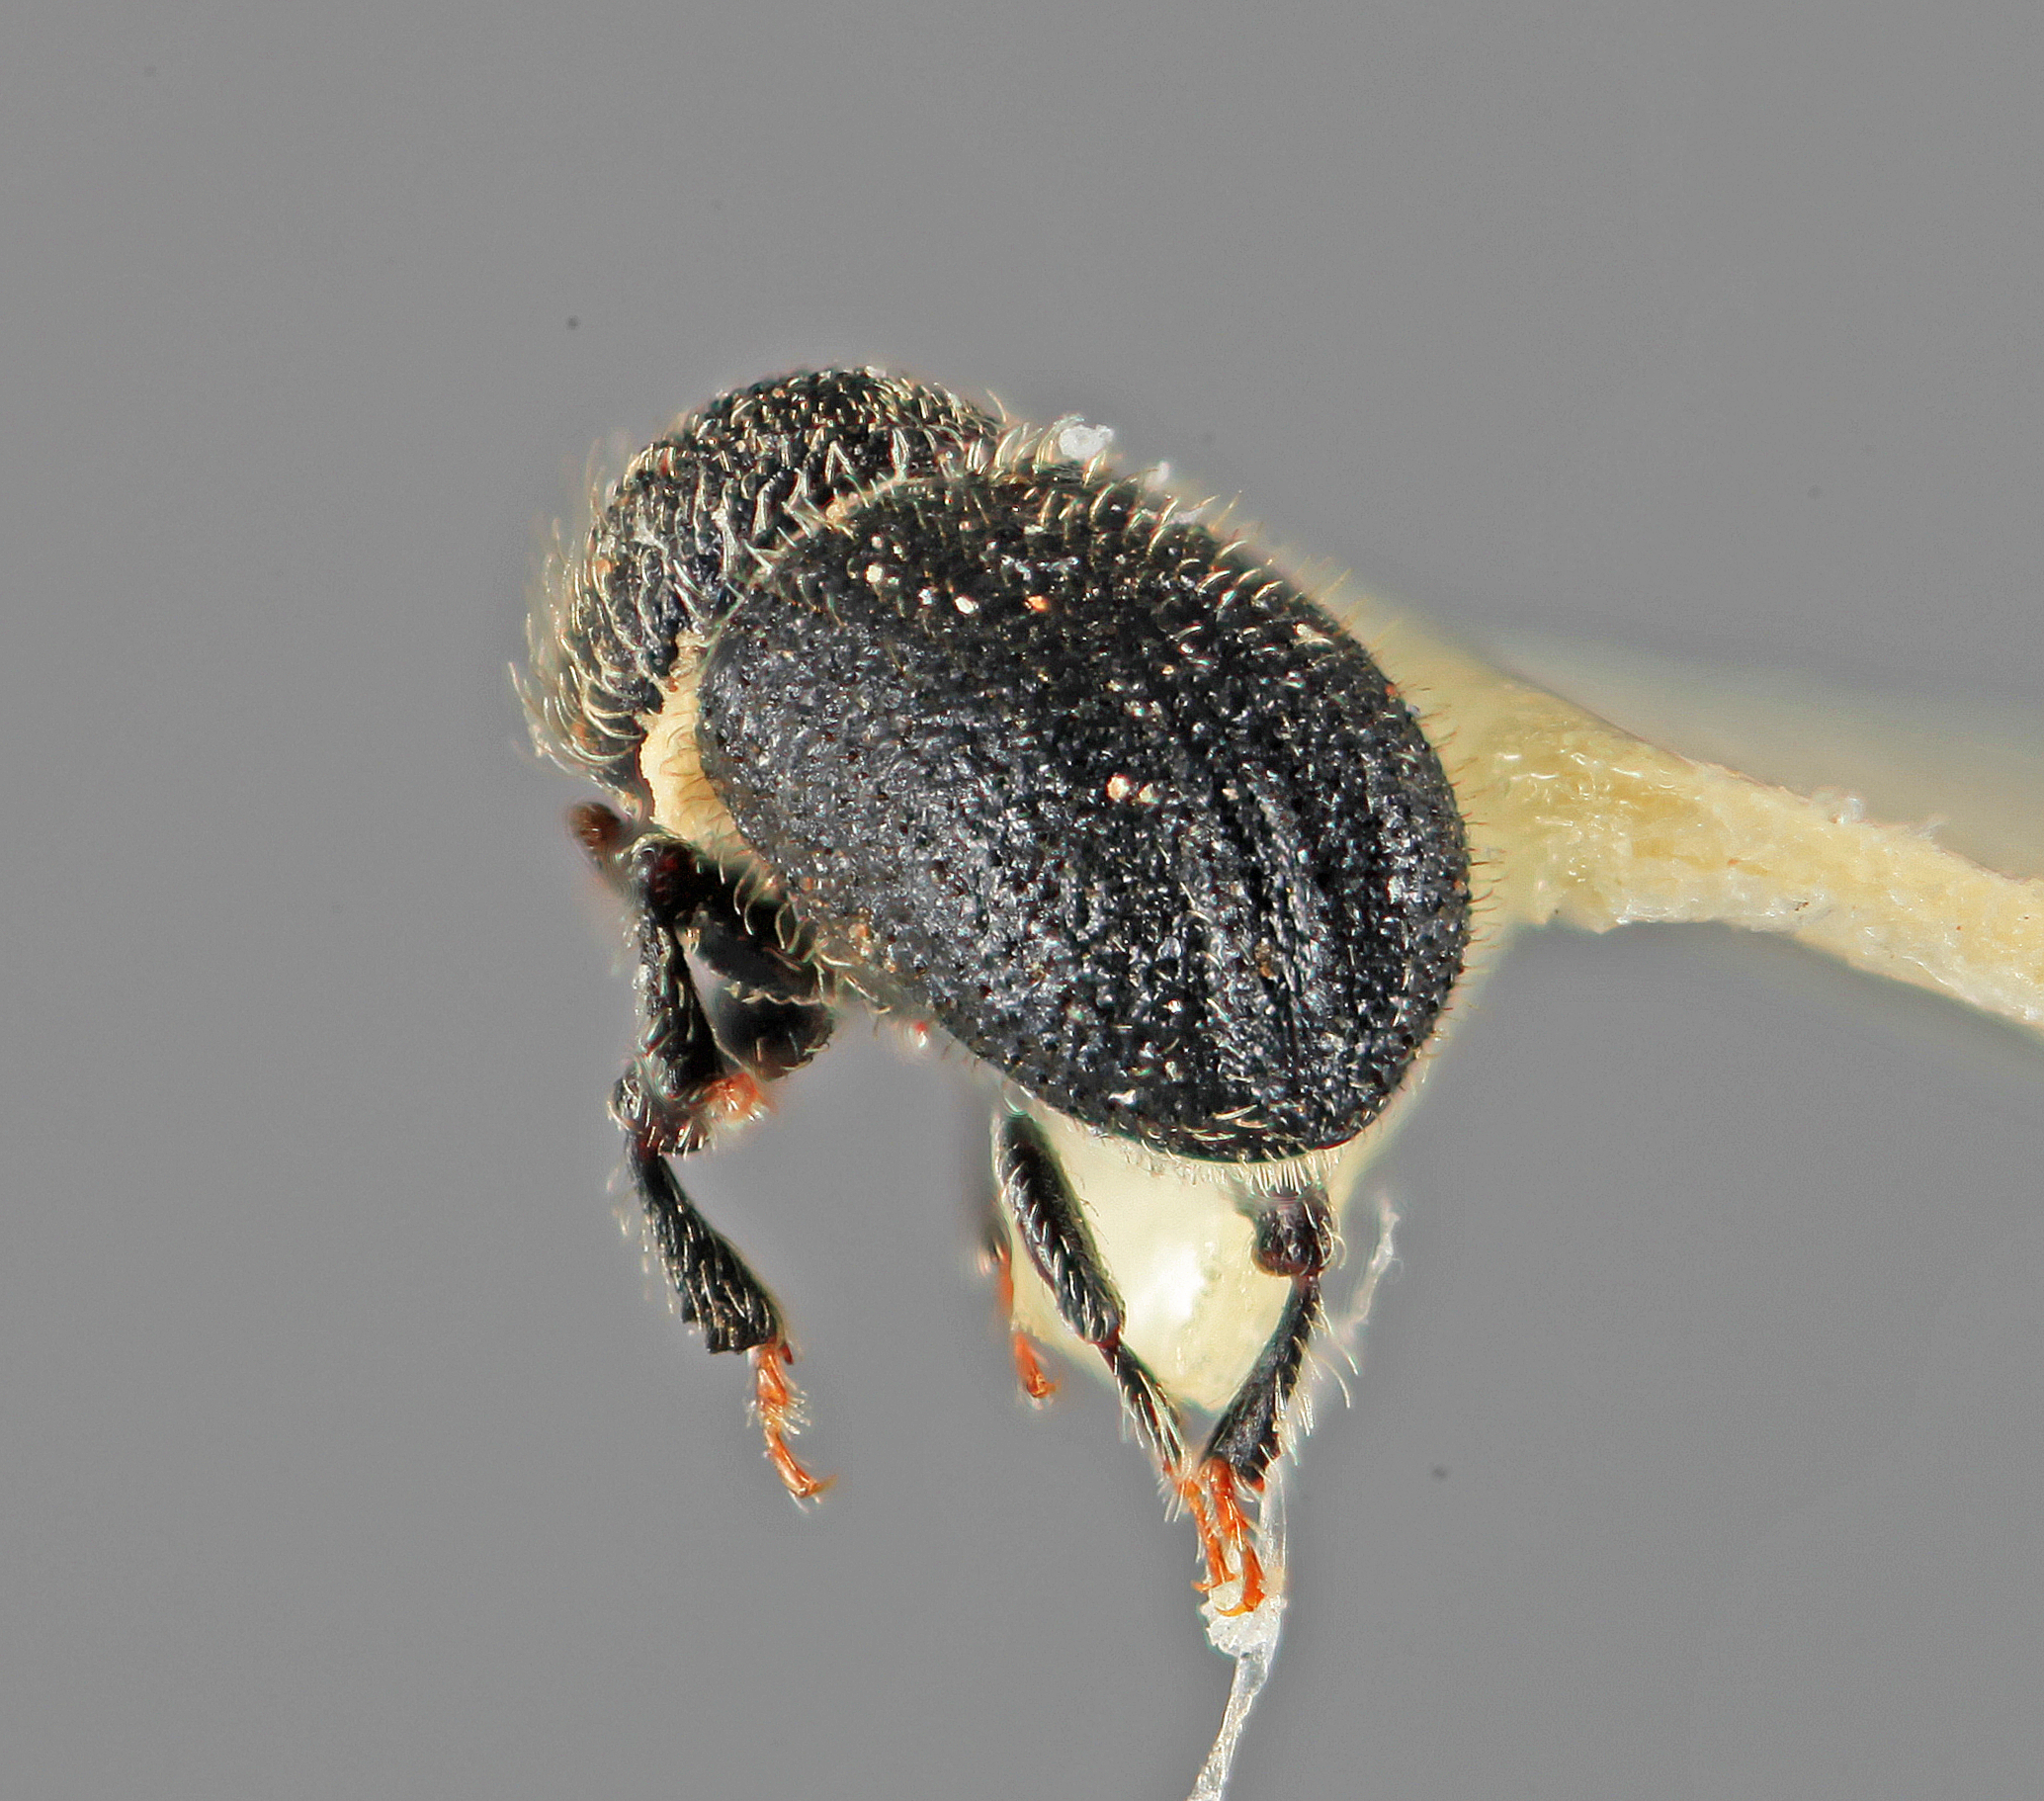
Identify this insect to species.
Cactopinus setosus
